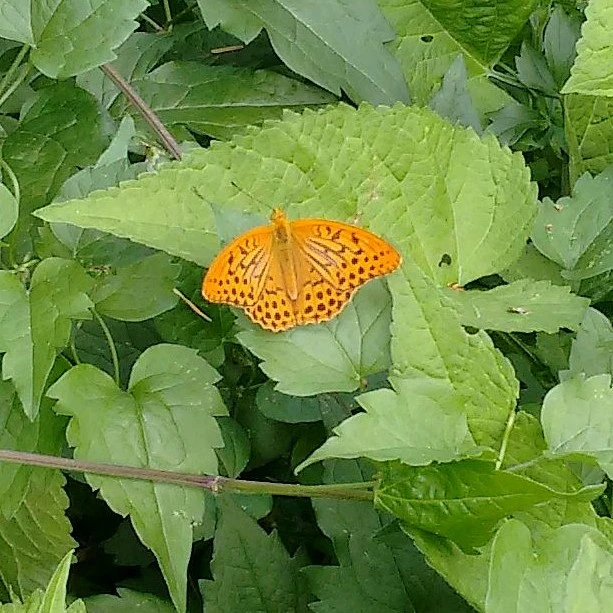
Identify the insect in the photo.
Argynnis paphia
